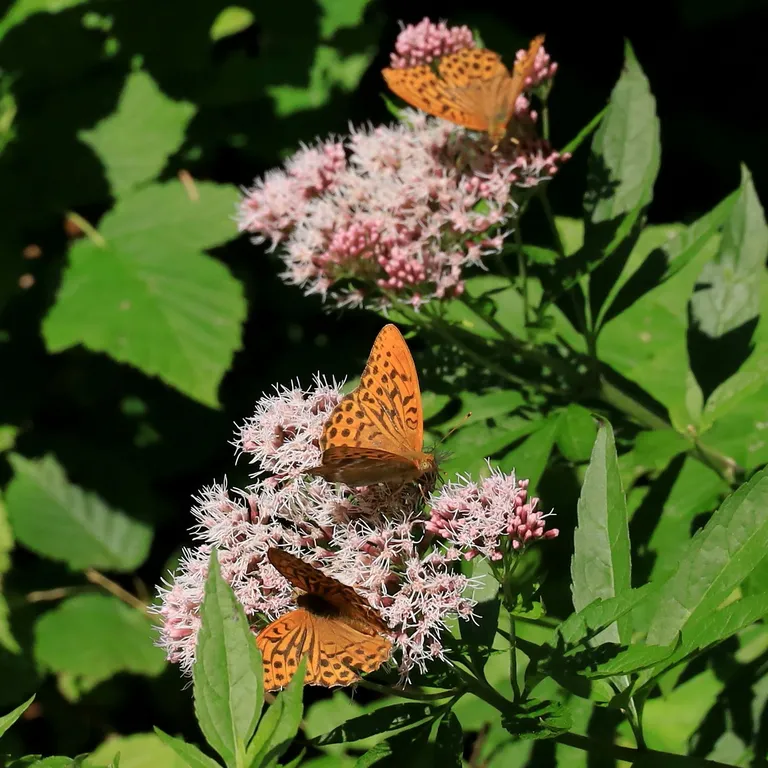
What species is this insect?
Argynnis paphia
